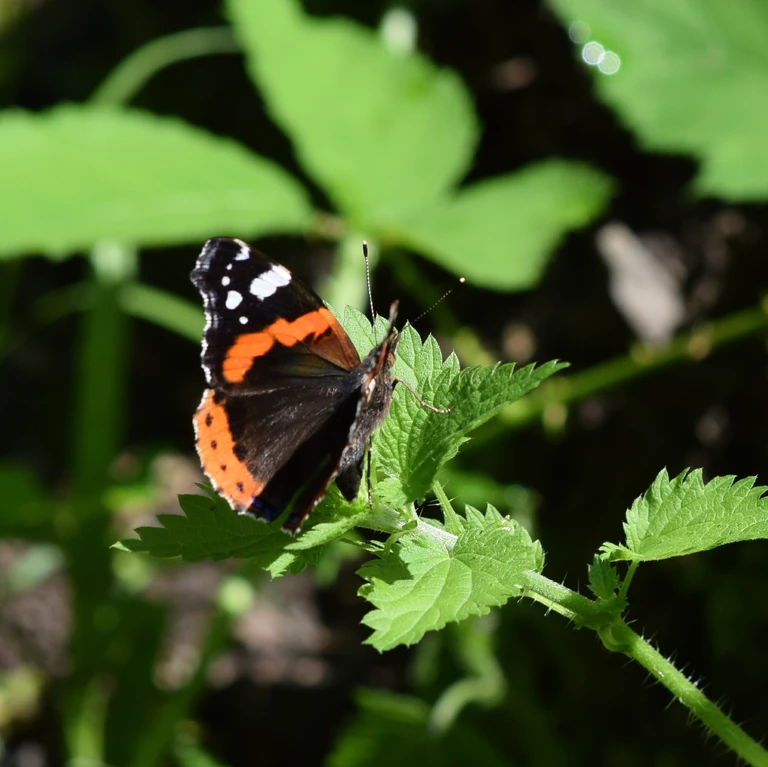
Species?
Vanessa atalanta
